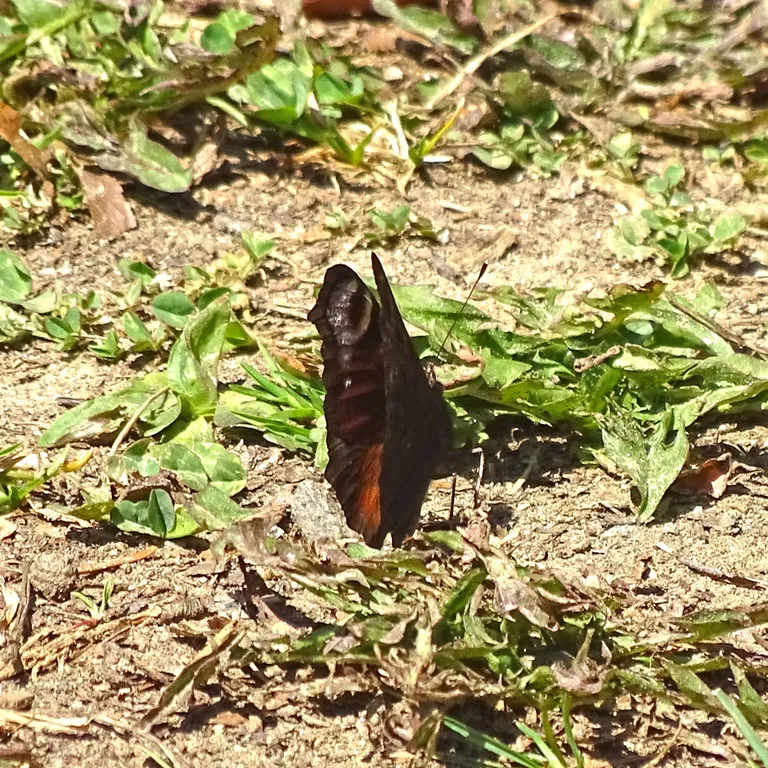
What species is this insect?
Aglais io
